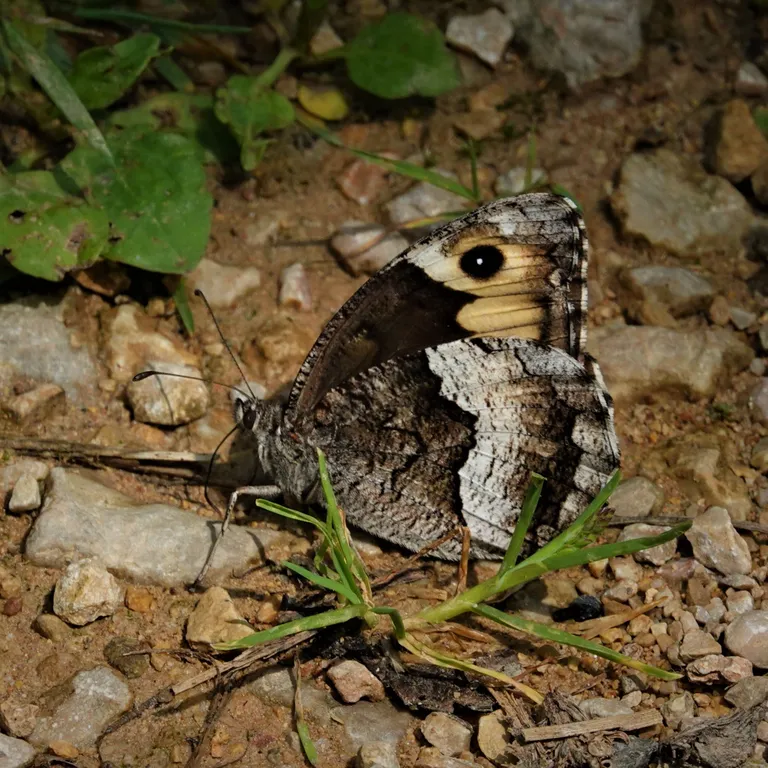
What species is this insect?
Hipparchia alcyone
